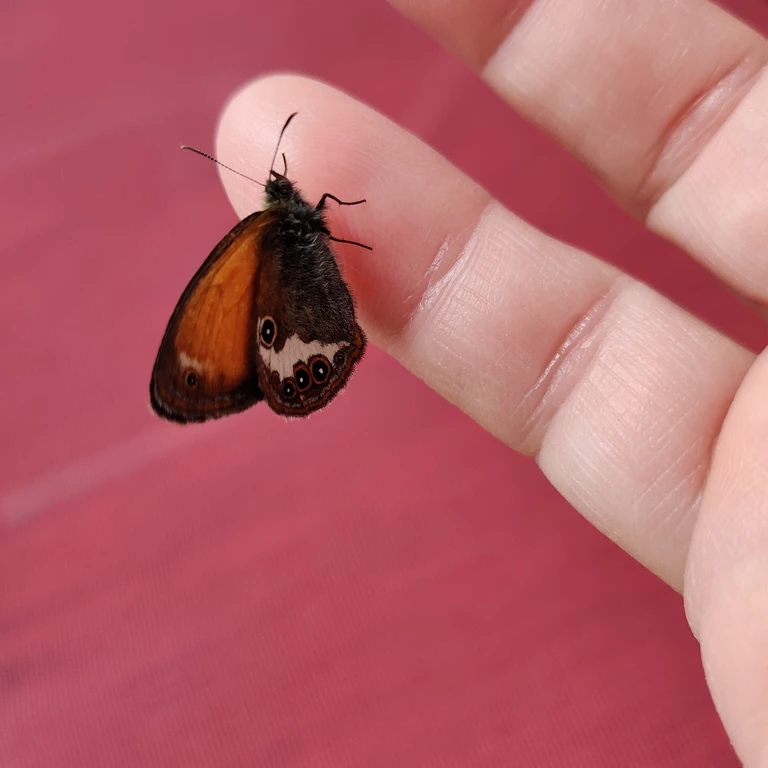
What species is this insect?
Coenonympha arcania
